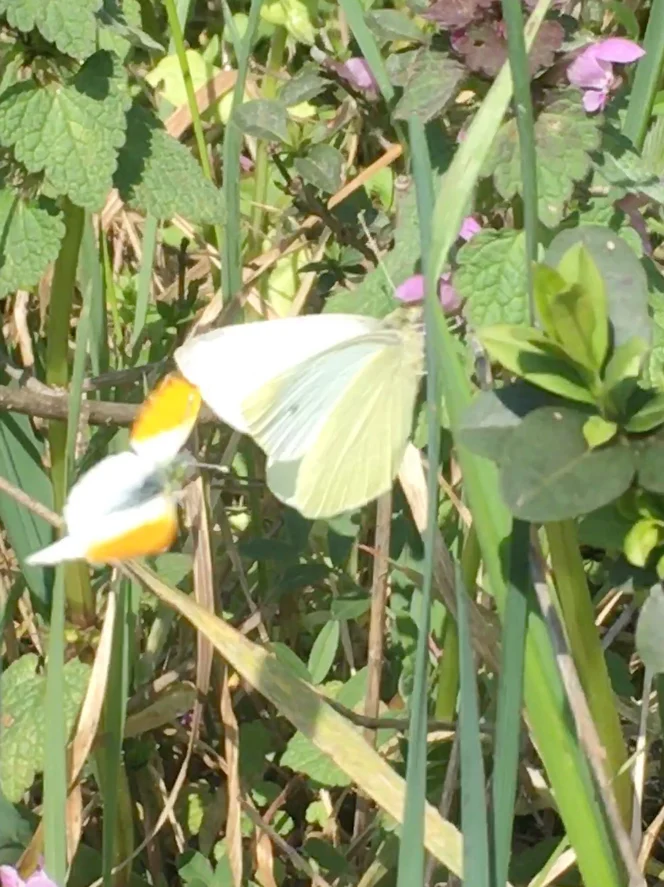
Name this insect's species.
Anthocharis cardamines
